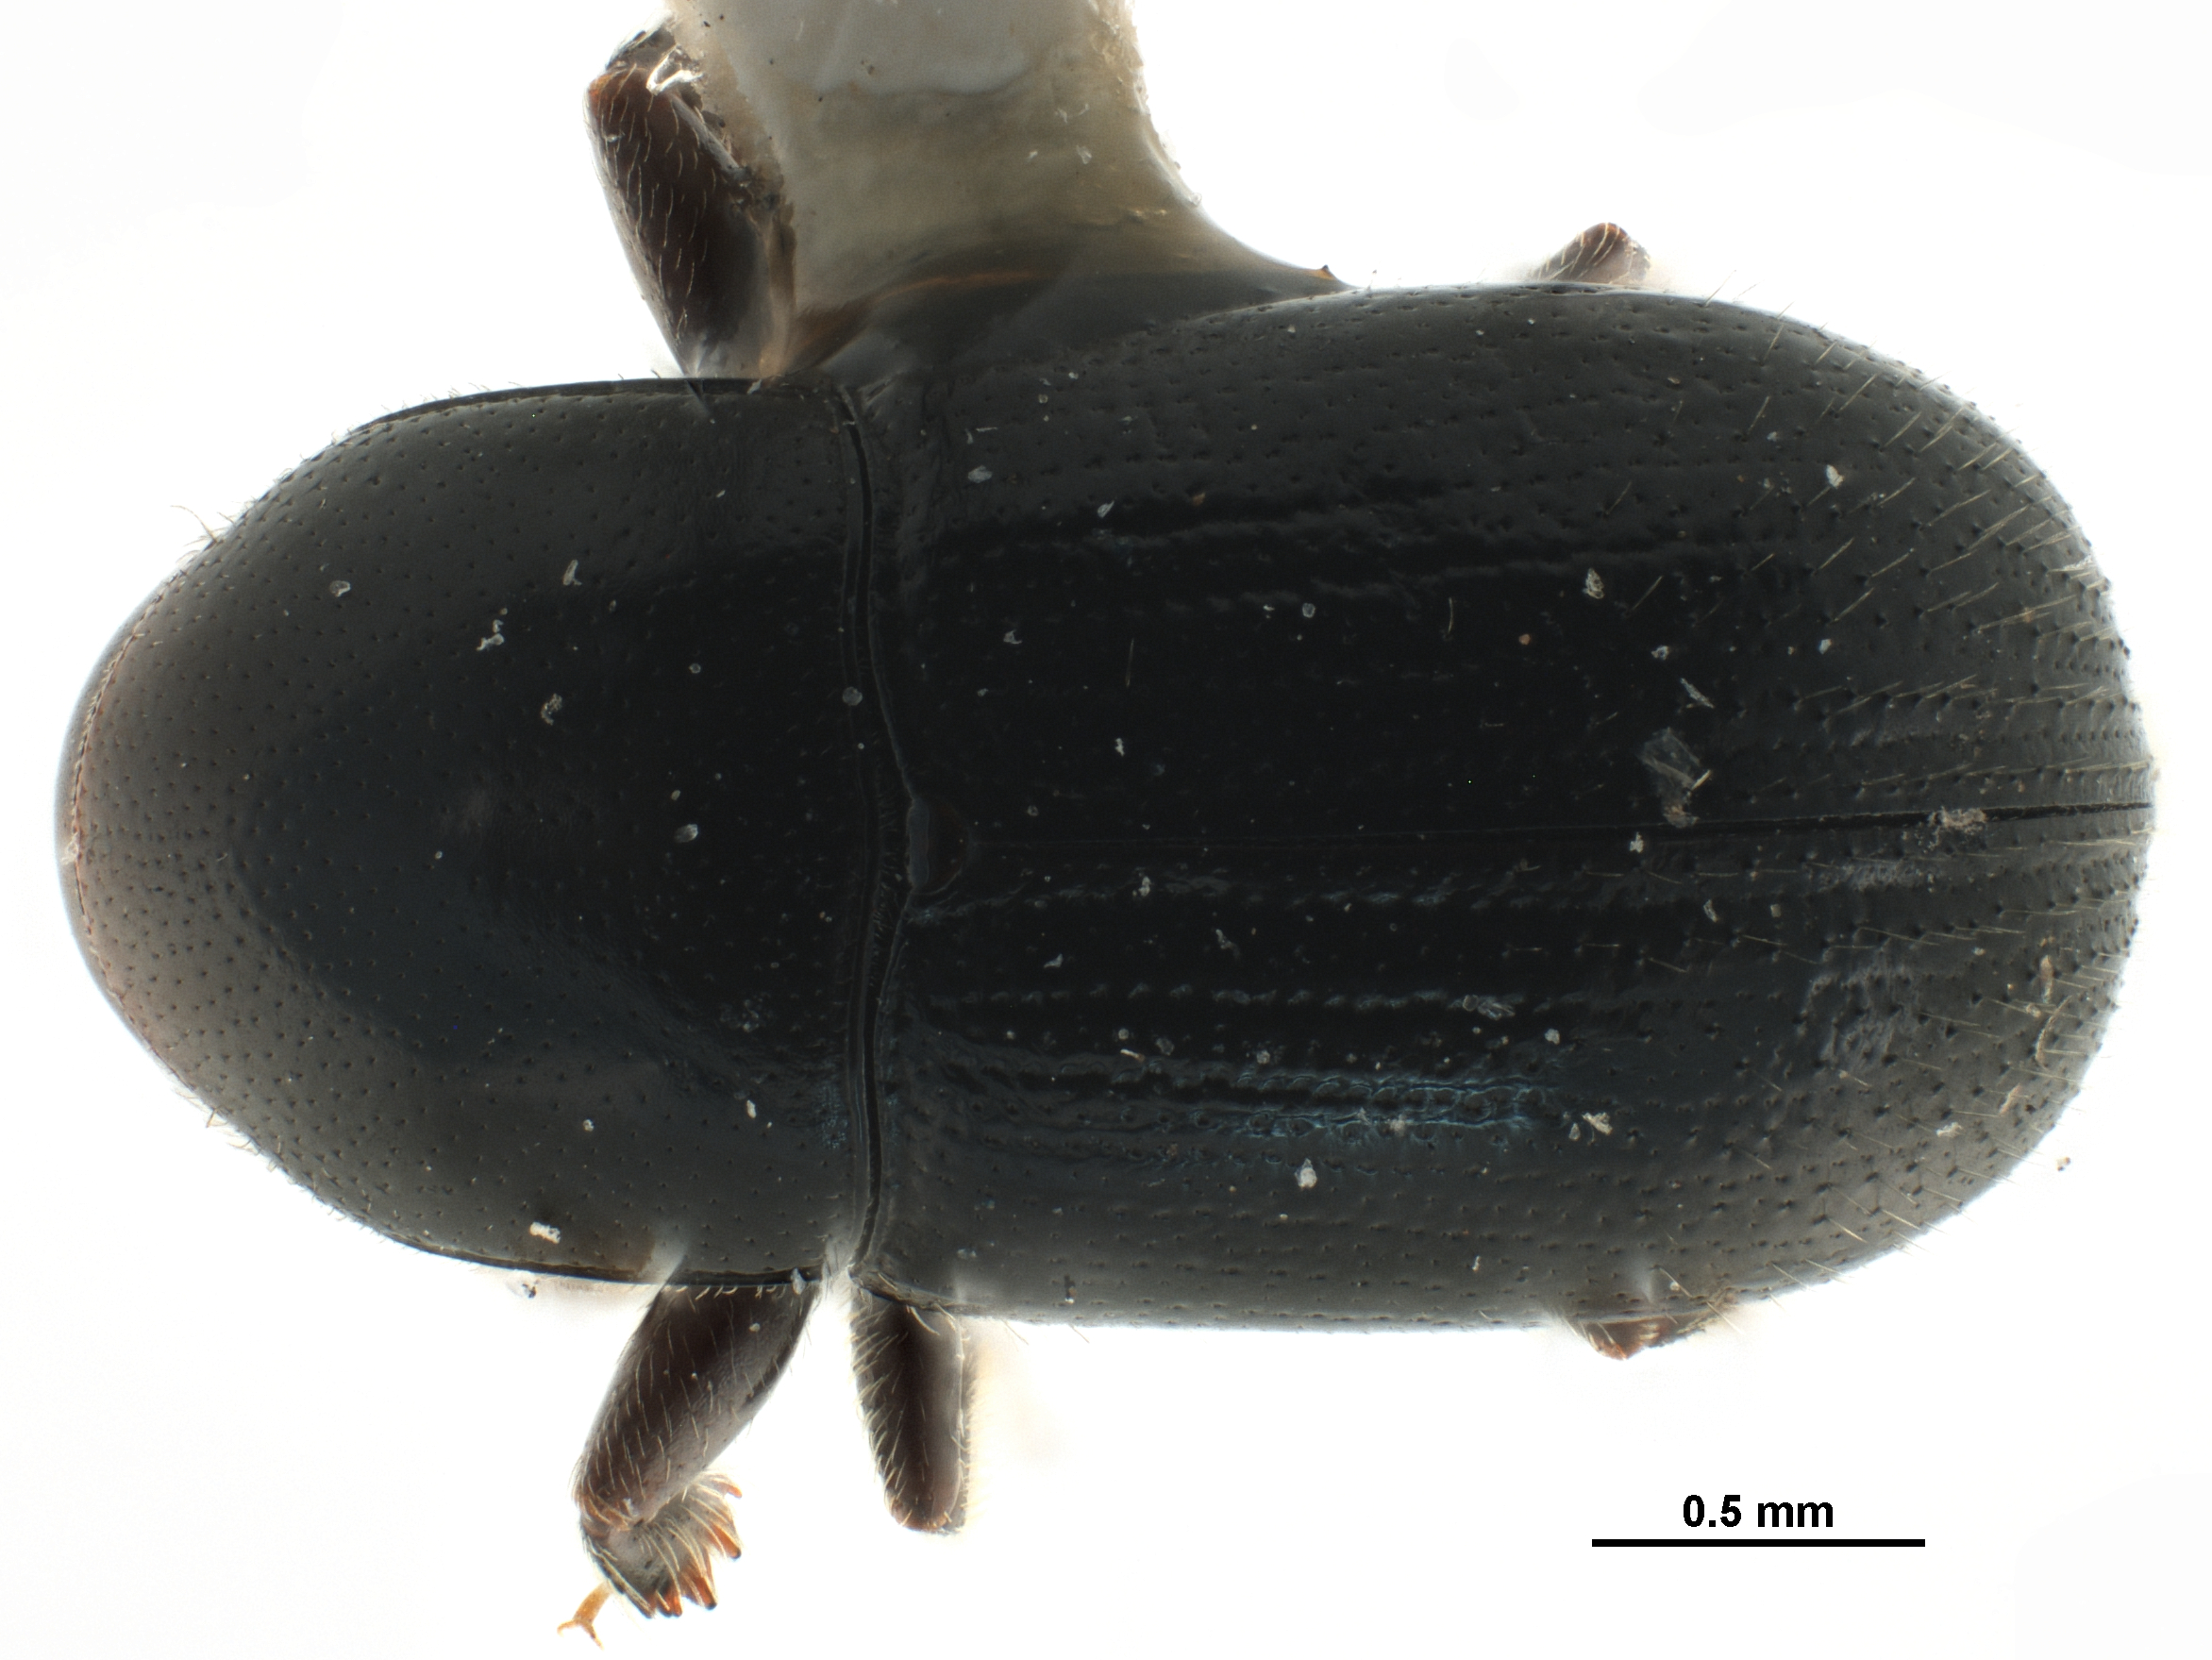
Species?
Scolytodes atratus
